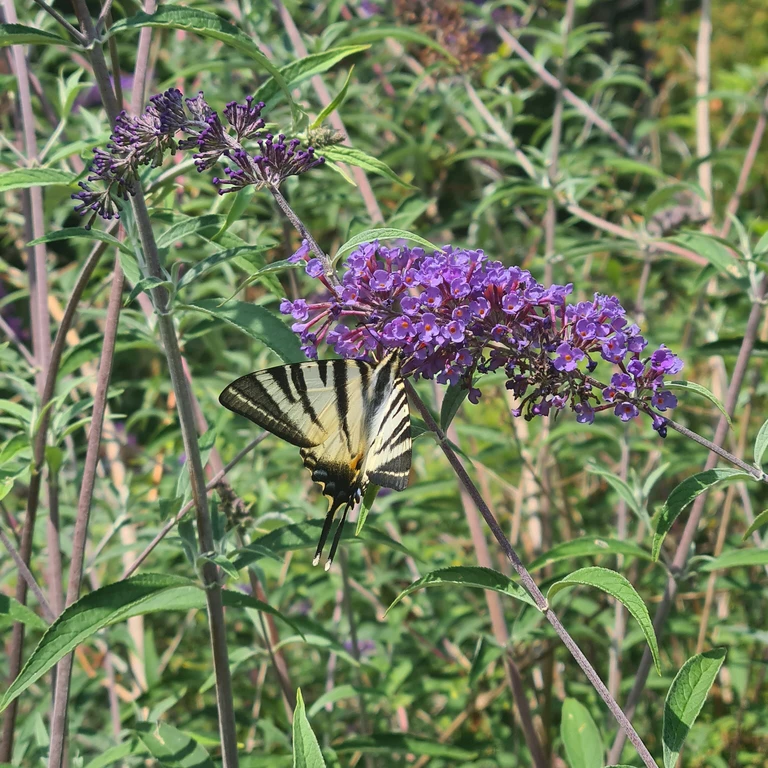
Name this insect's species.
Iphiclides podalirius
